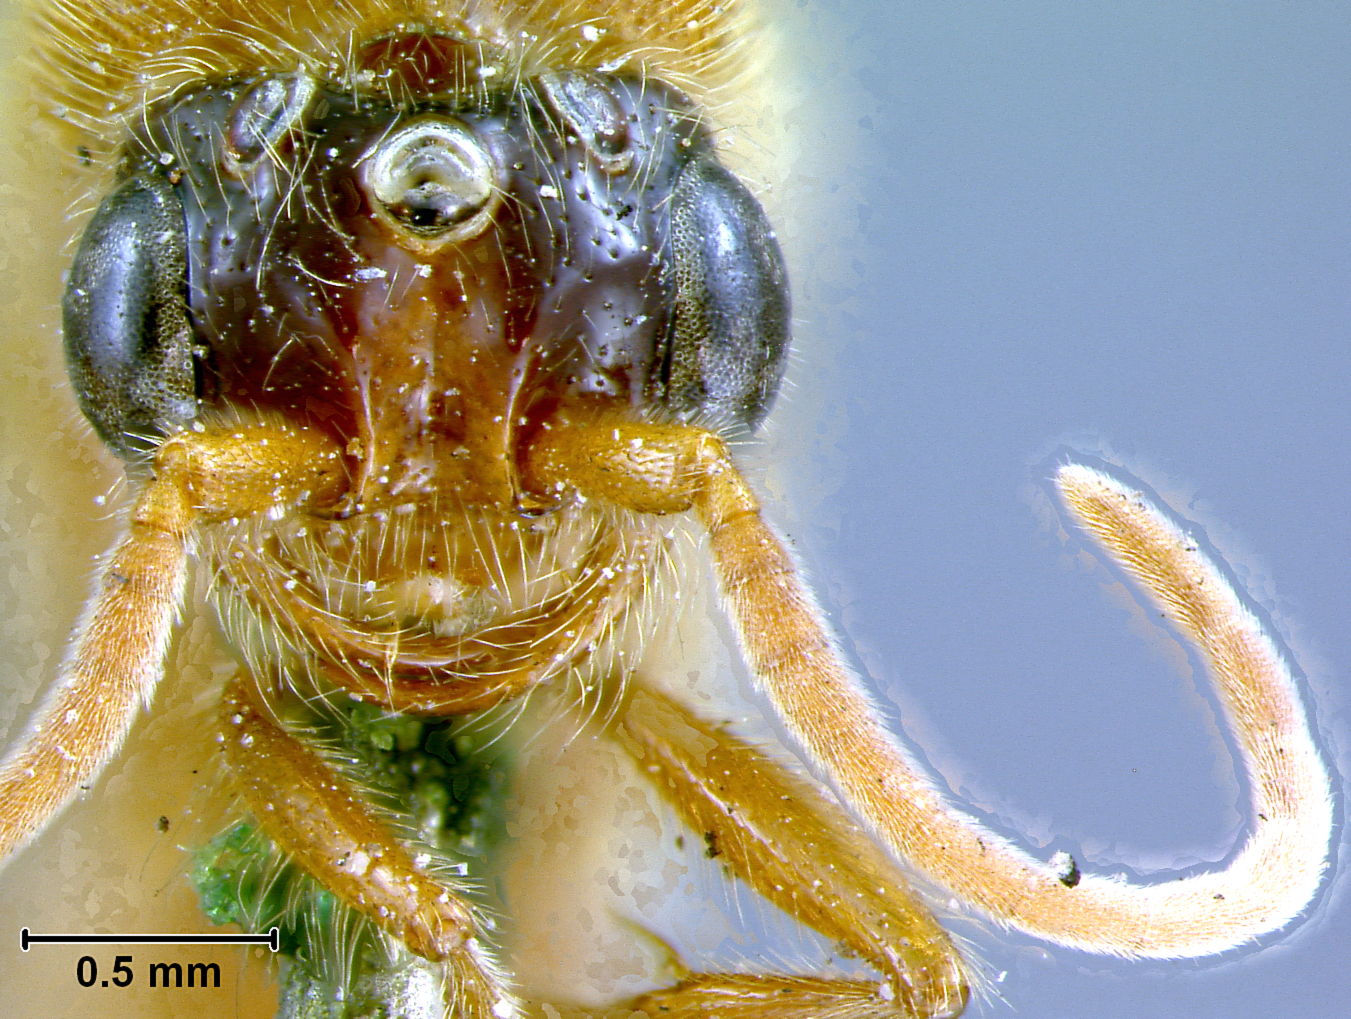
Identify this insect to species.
Eciton fuscipennis
